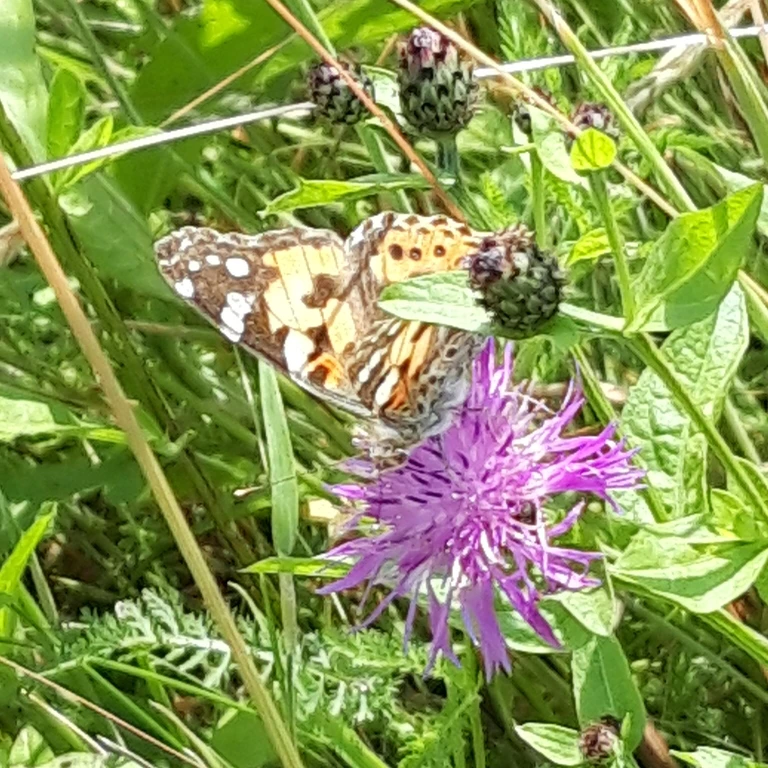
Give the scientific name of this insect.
Vanessa cardui
